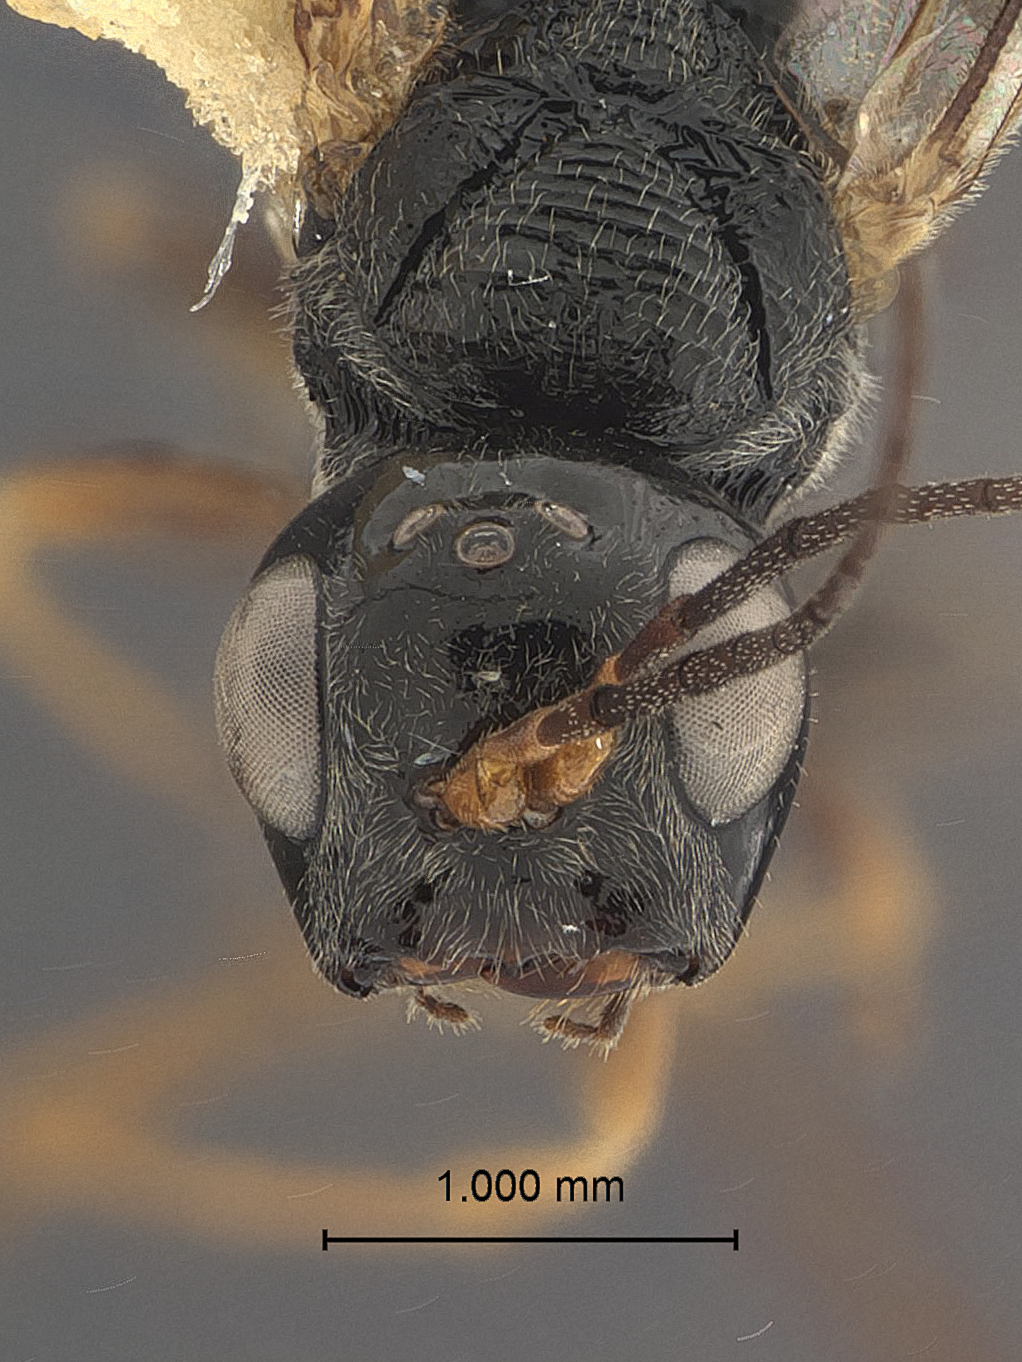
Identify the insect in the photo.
Aulacus schiffi
